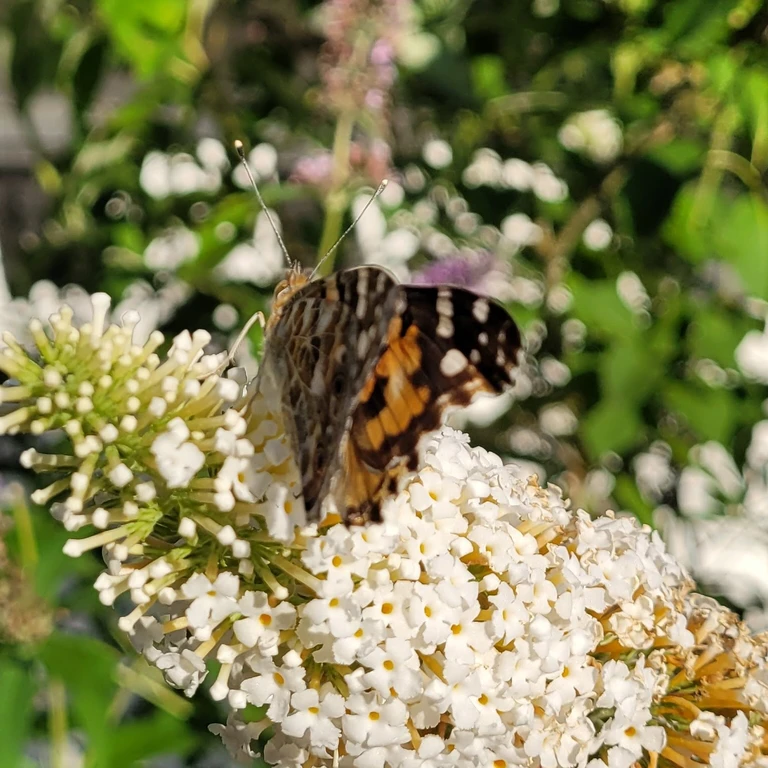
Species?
Vanessa cardui
